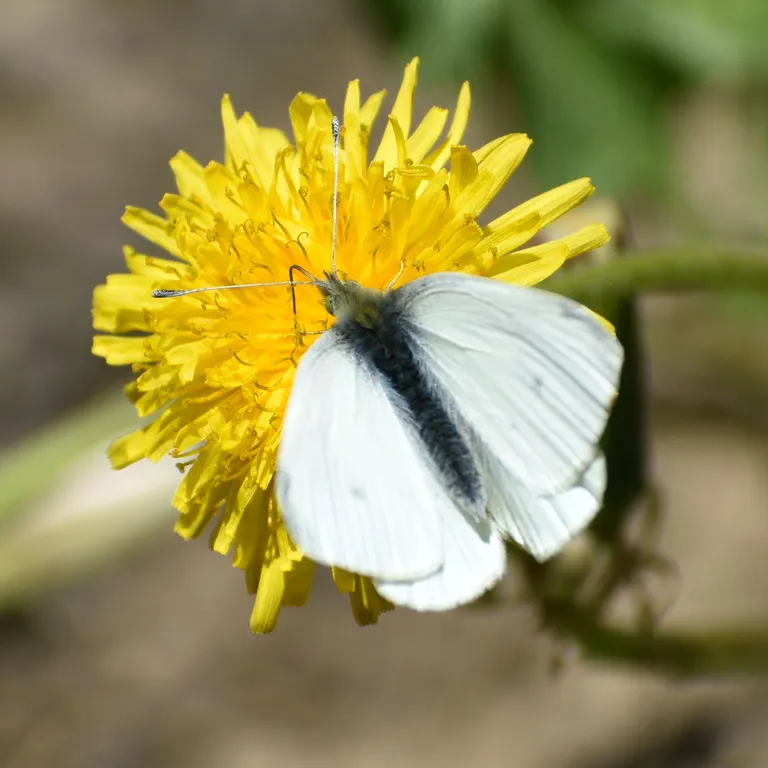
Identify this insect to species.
Pieris rapae
